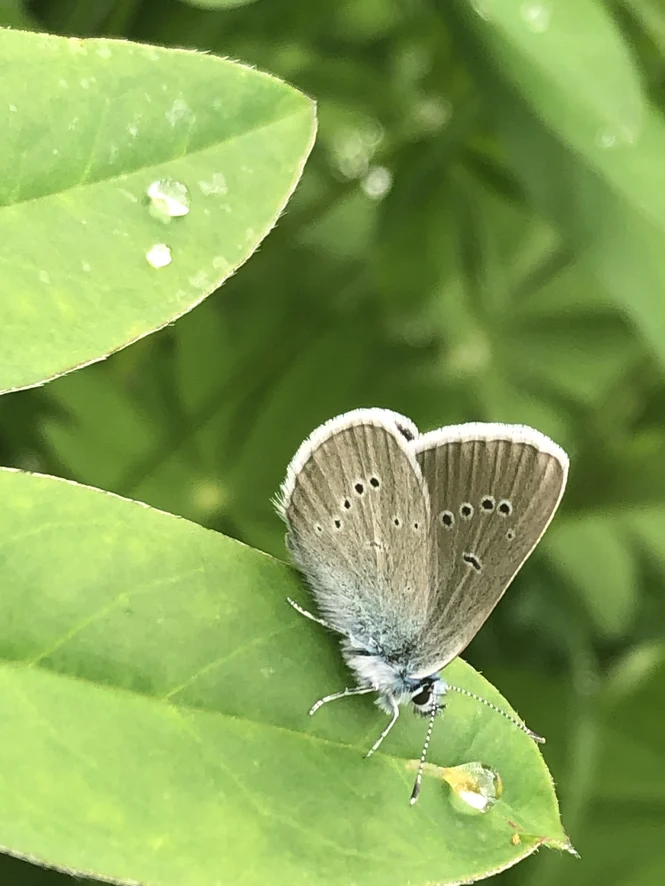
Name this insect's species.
Cyaniris semiargus
